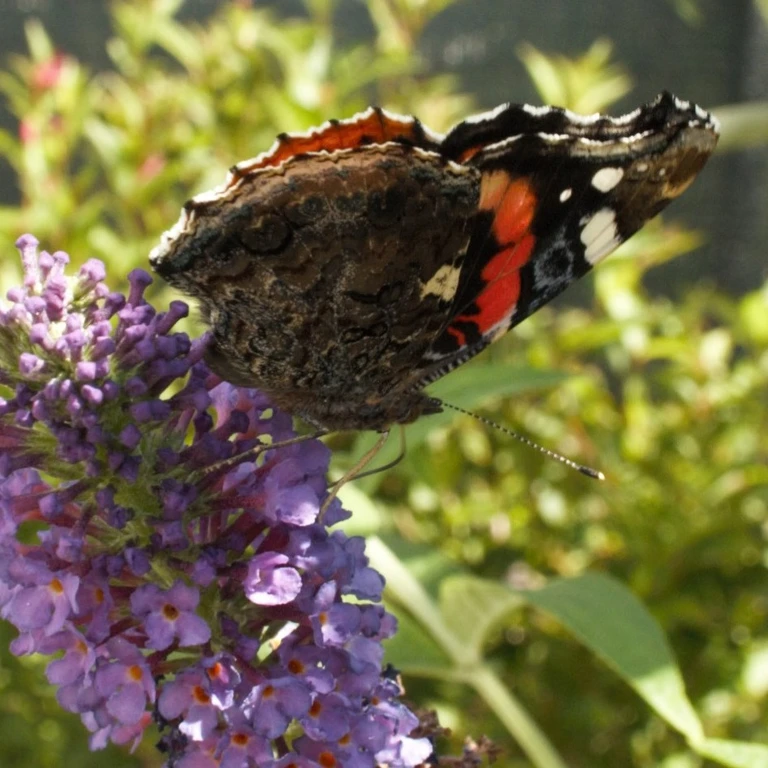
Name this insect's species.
Vanessa atalanta
